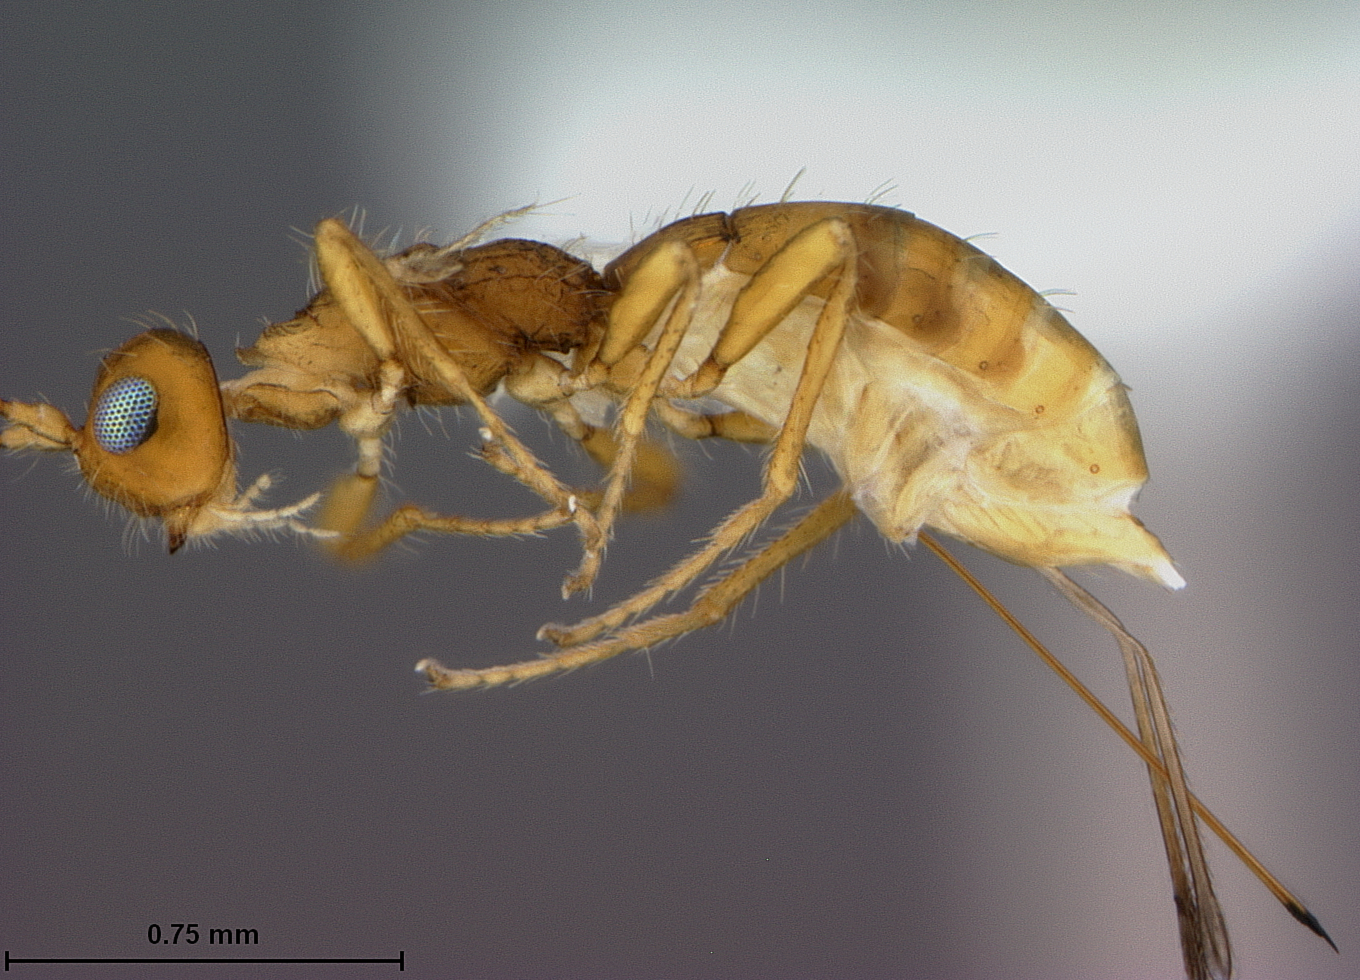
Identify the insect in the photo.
Heterospilus vincenti
